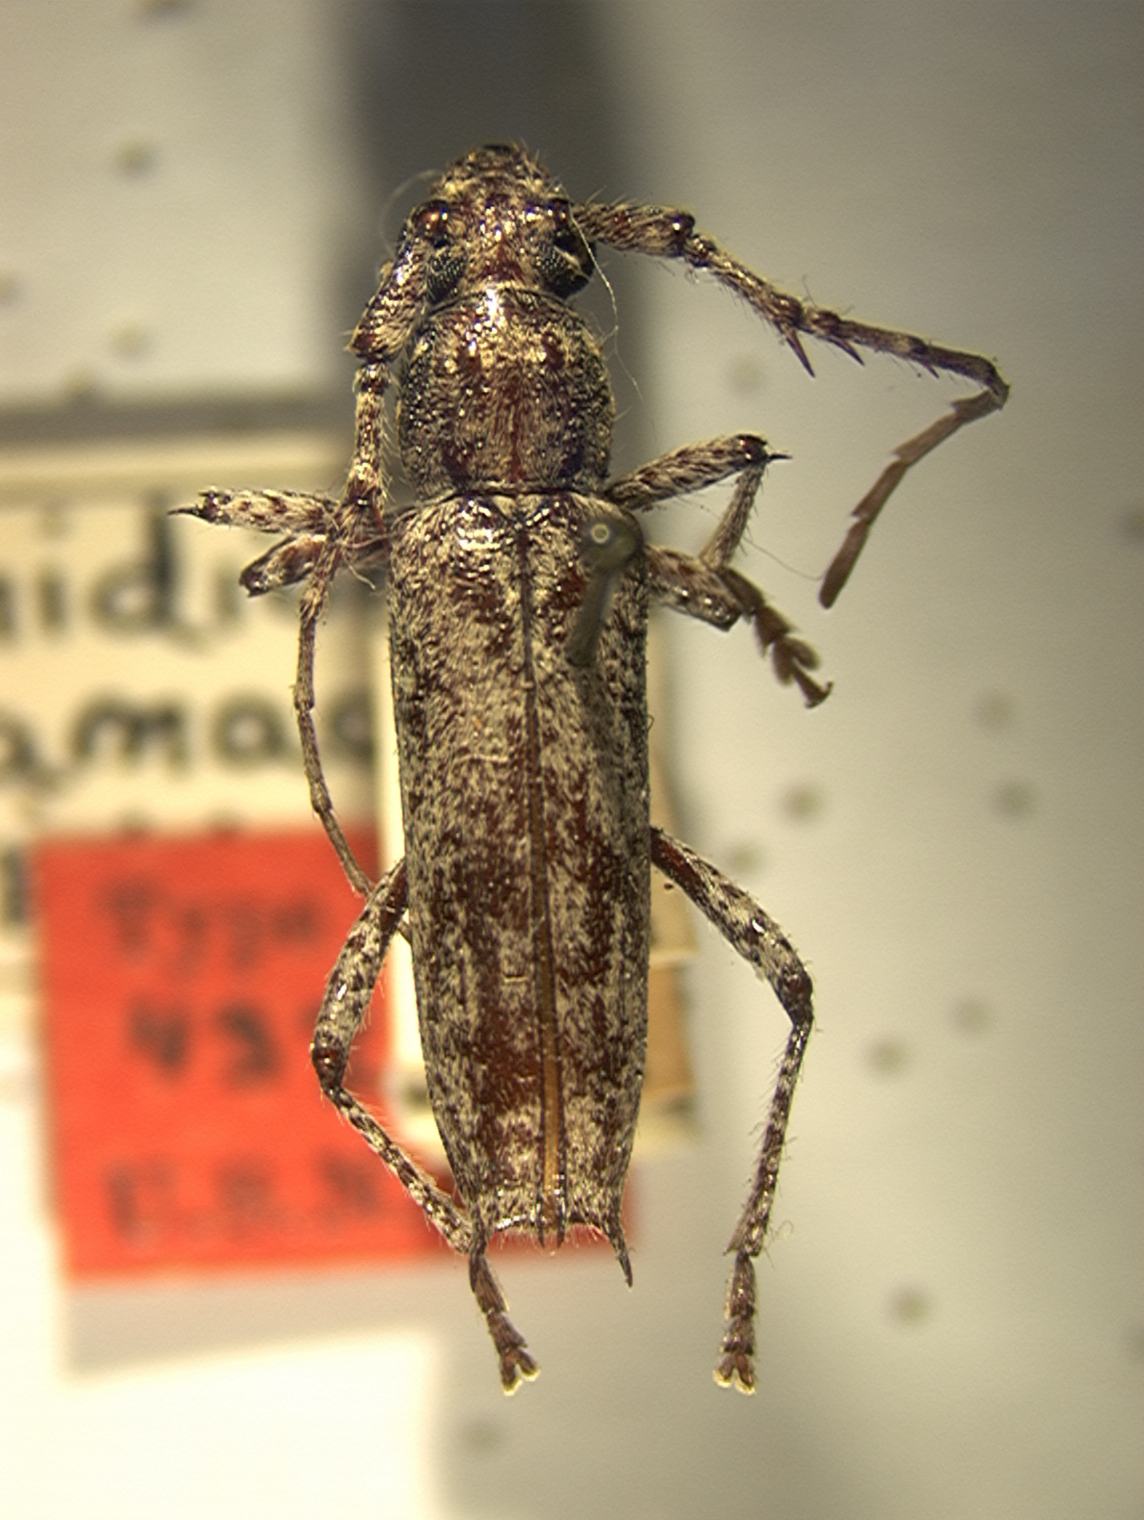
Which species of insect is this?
Elaphidion cayamae
